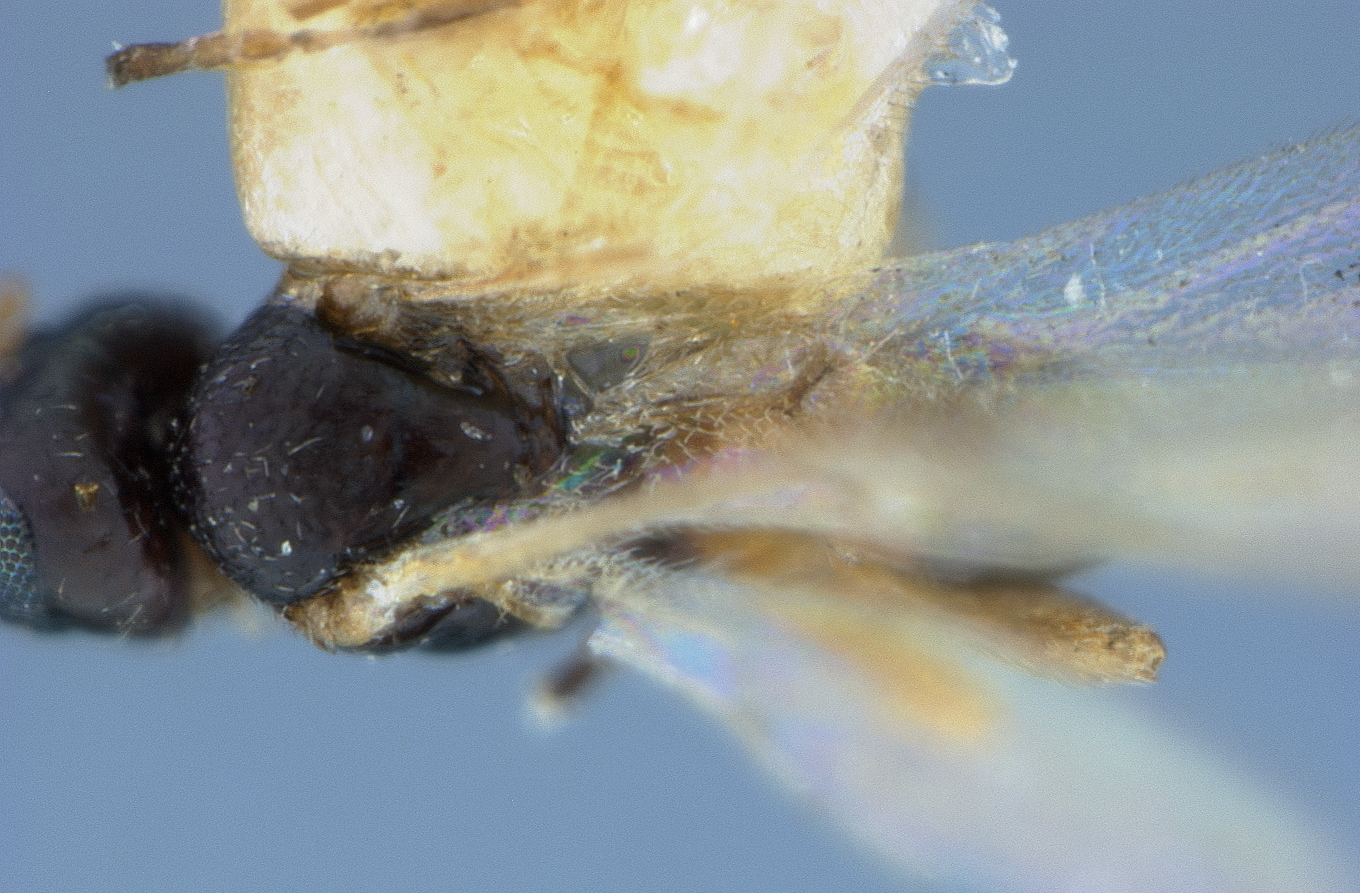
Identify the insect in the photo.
Mirax minuta
